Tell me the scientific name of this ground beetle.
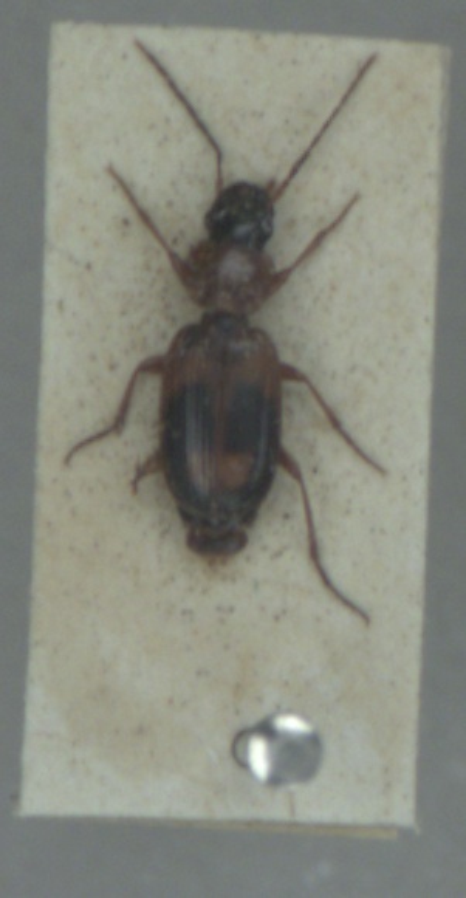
Badister bullatus
